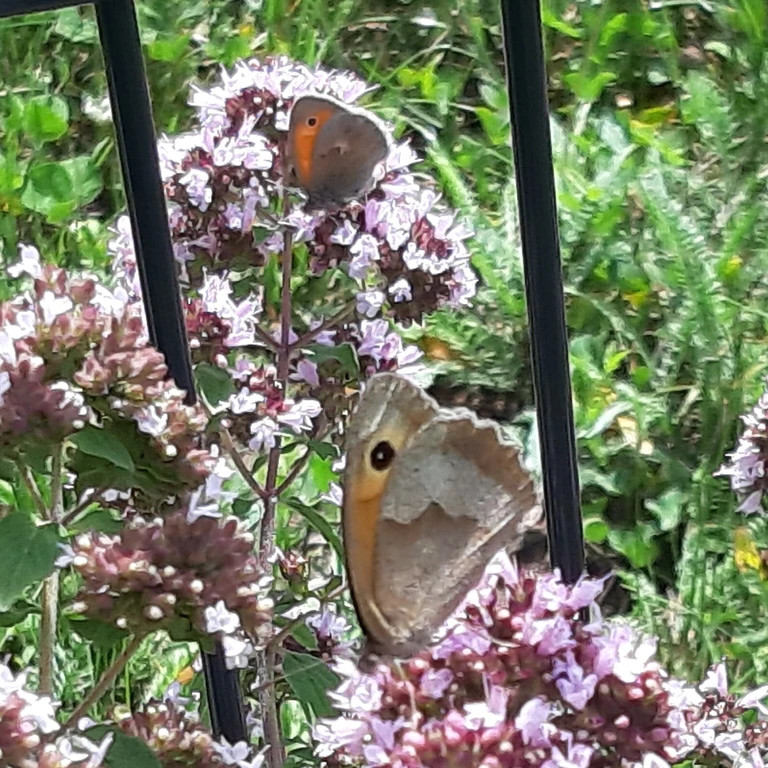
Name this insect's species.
Maniola jurtina
